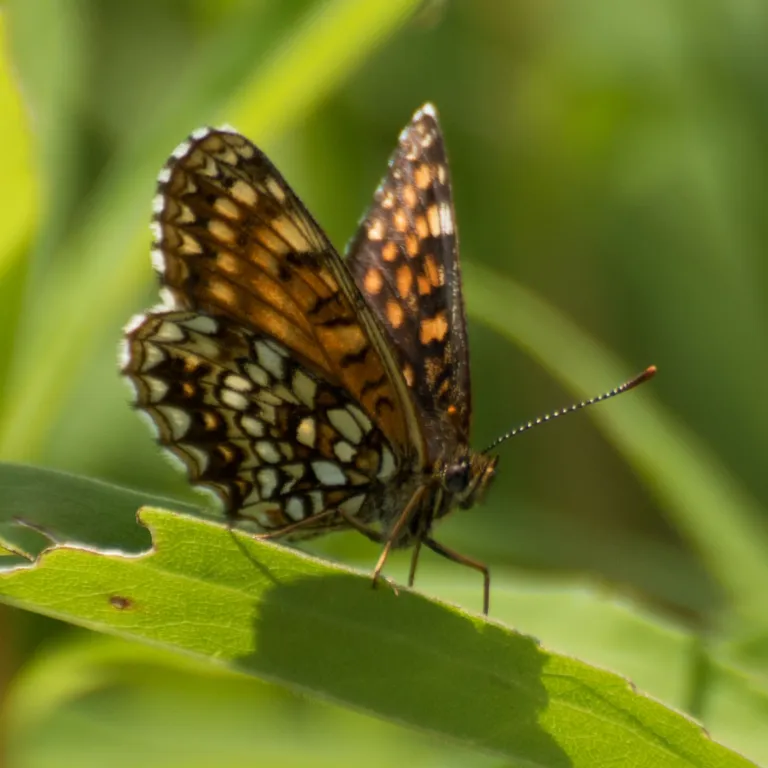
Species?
Melitaea diamina
